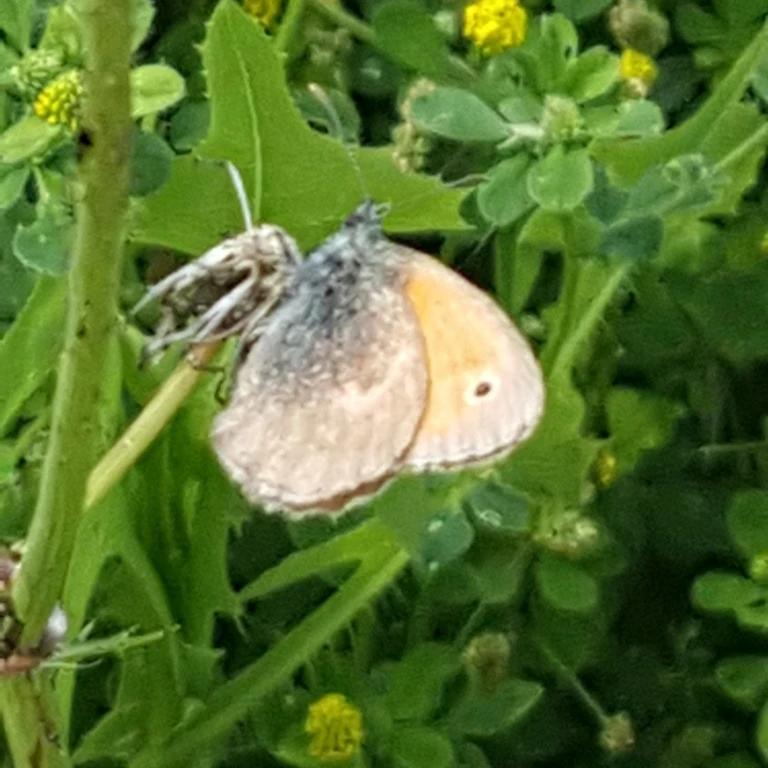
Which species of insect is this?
Coenonympha pamphilus
